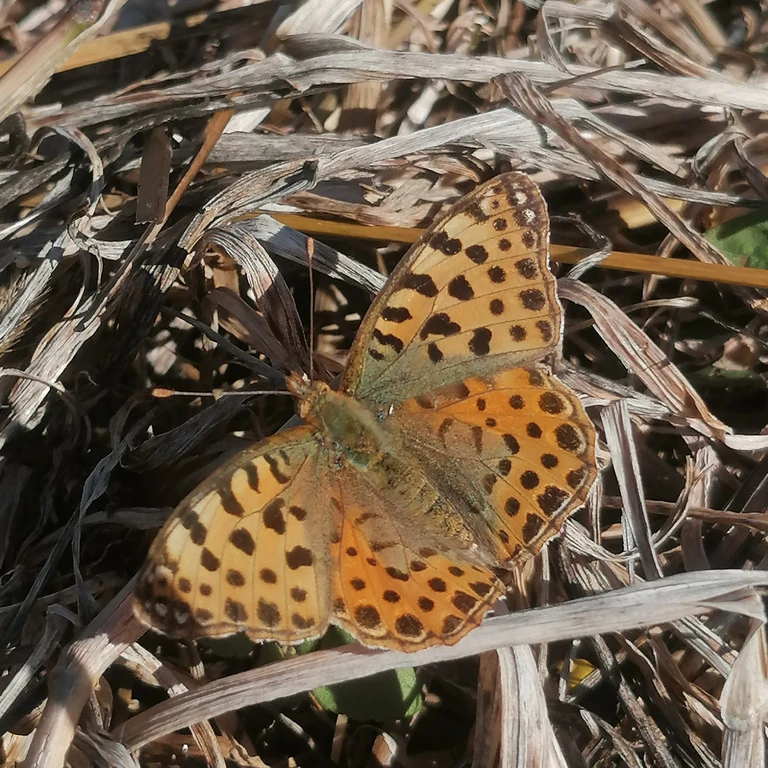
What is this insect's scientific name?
Issoria lathonia
